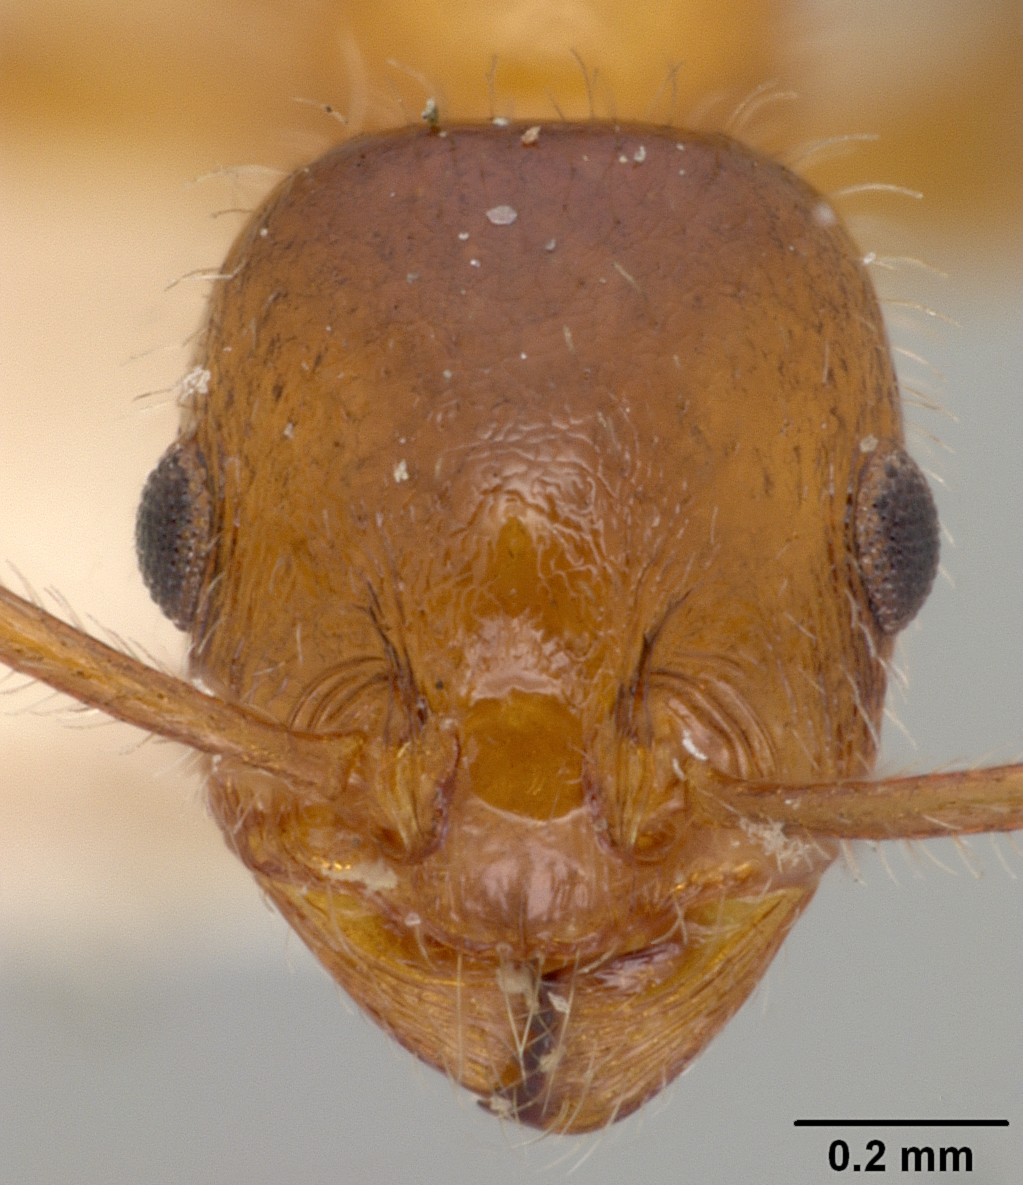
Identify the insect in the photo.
Leptothorax pergandei
